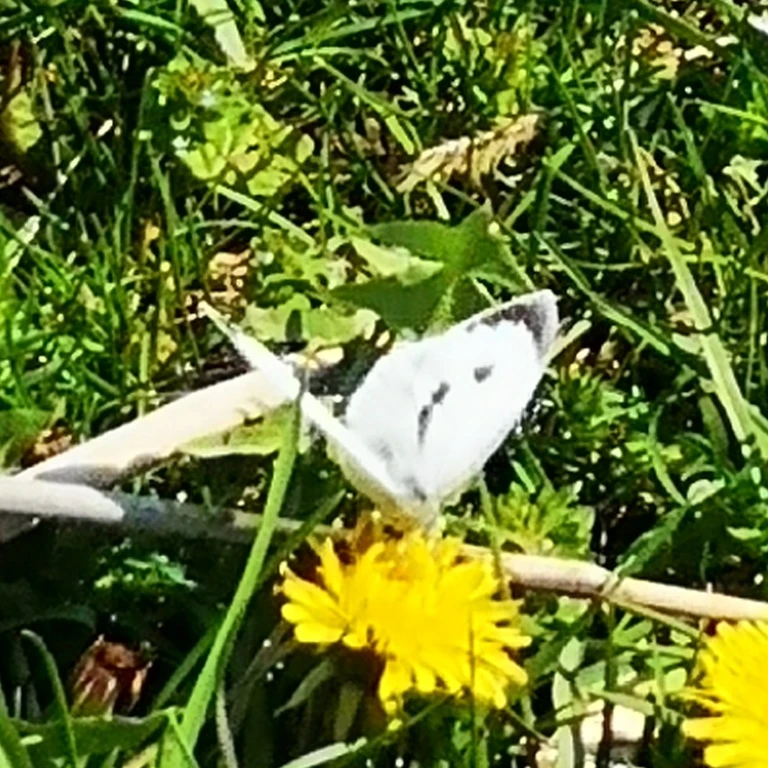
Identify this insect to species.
Pieris brassicae
